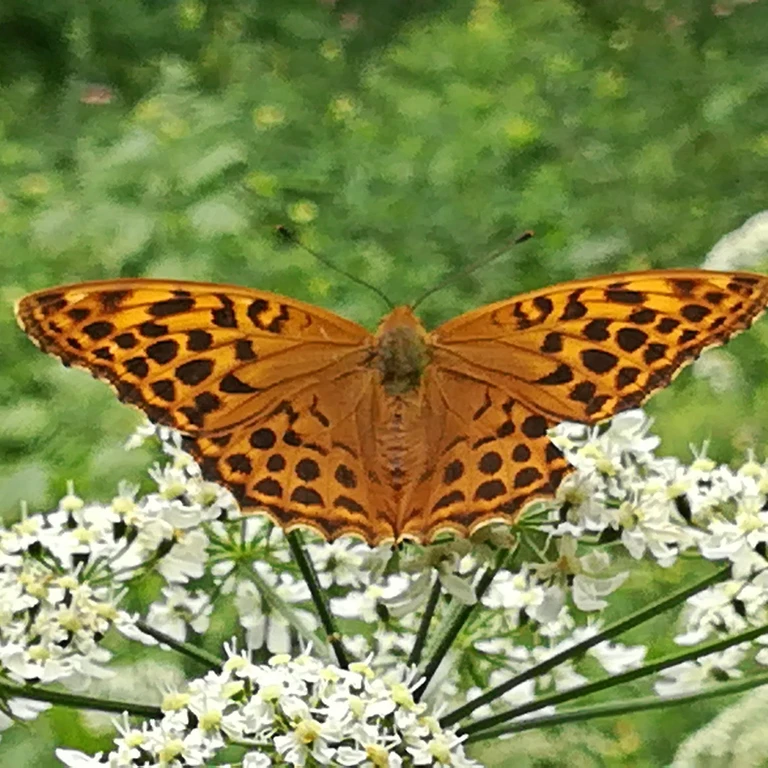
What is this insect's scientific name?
Argynnis paphia
